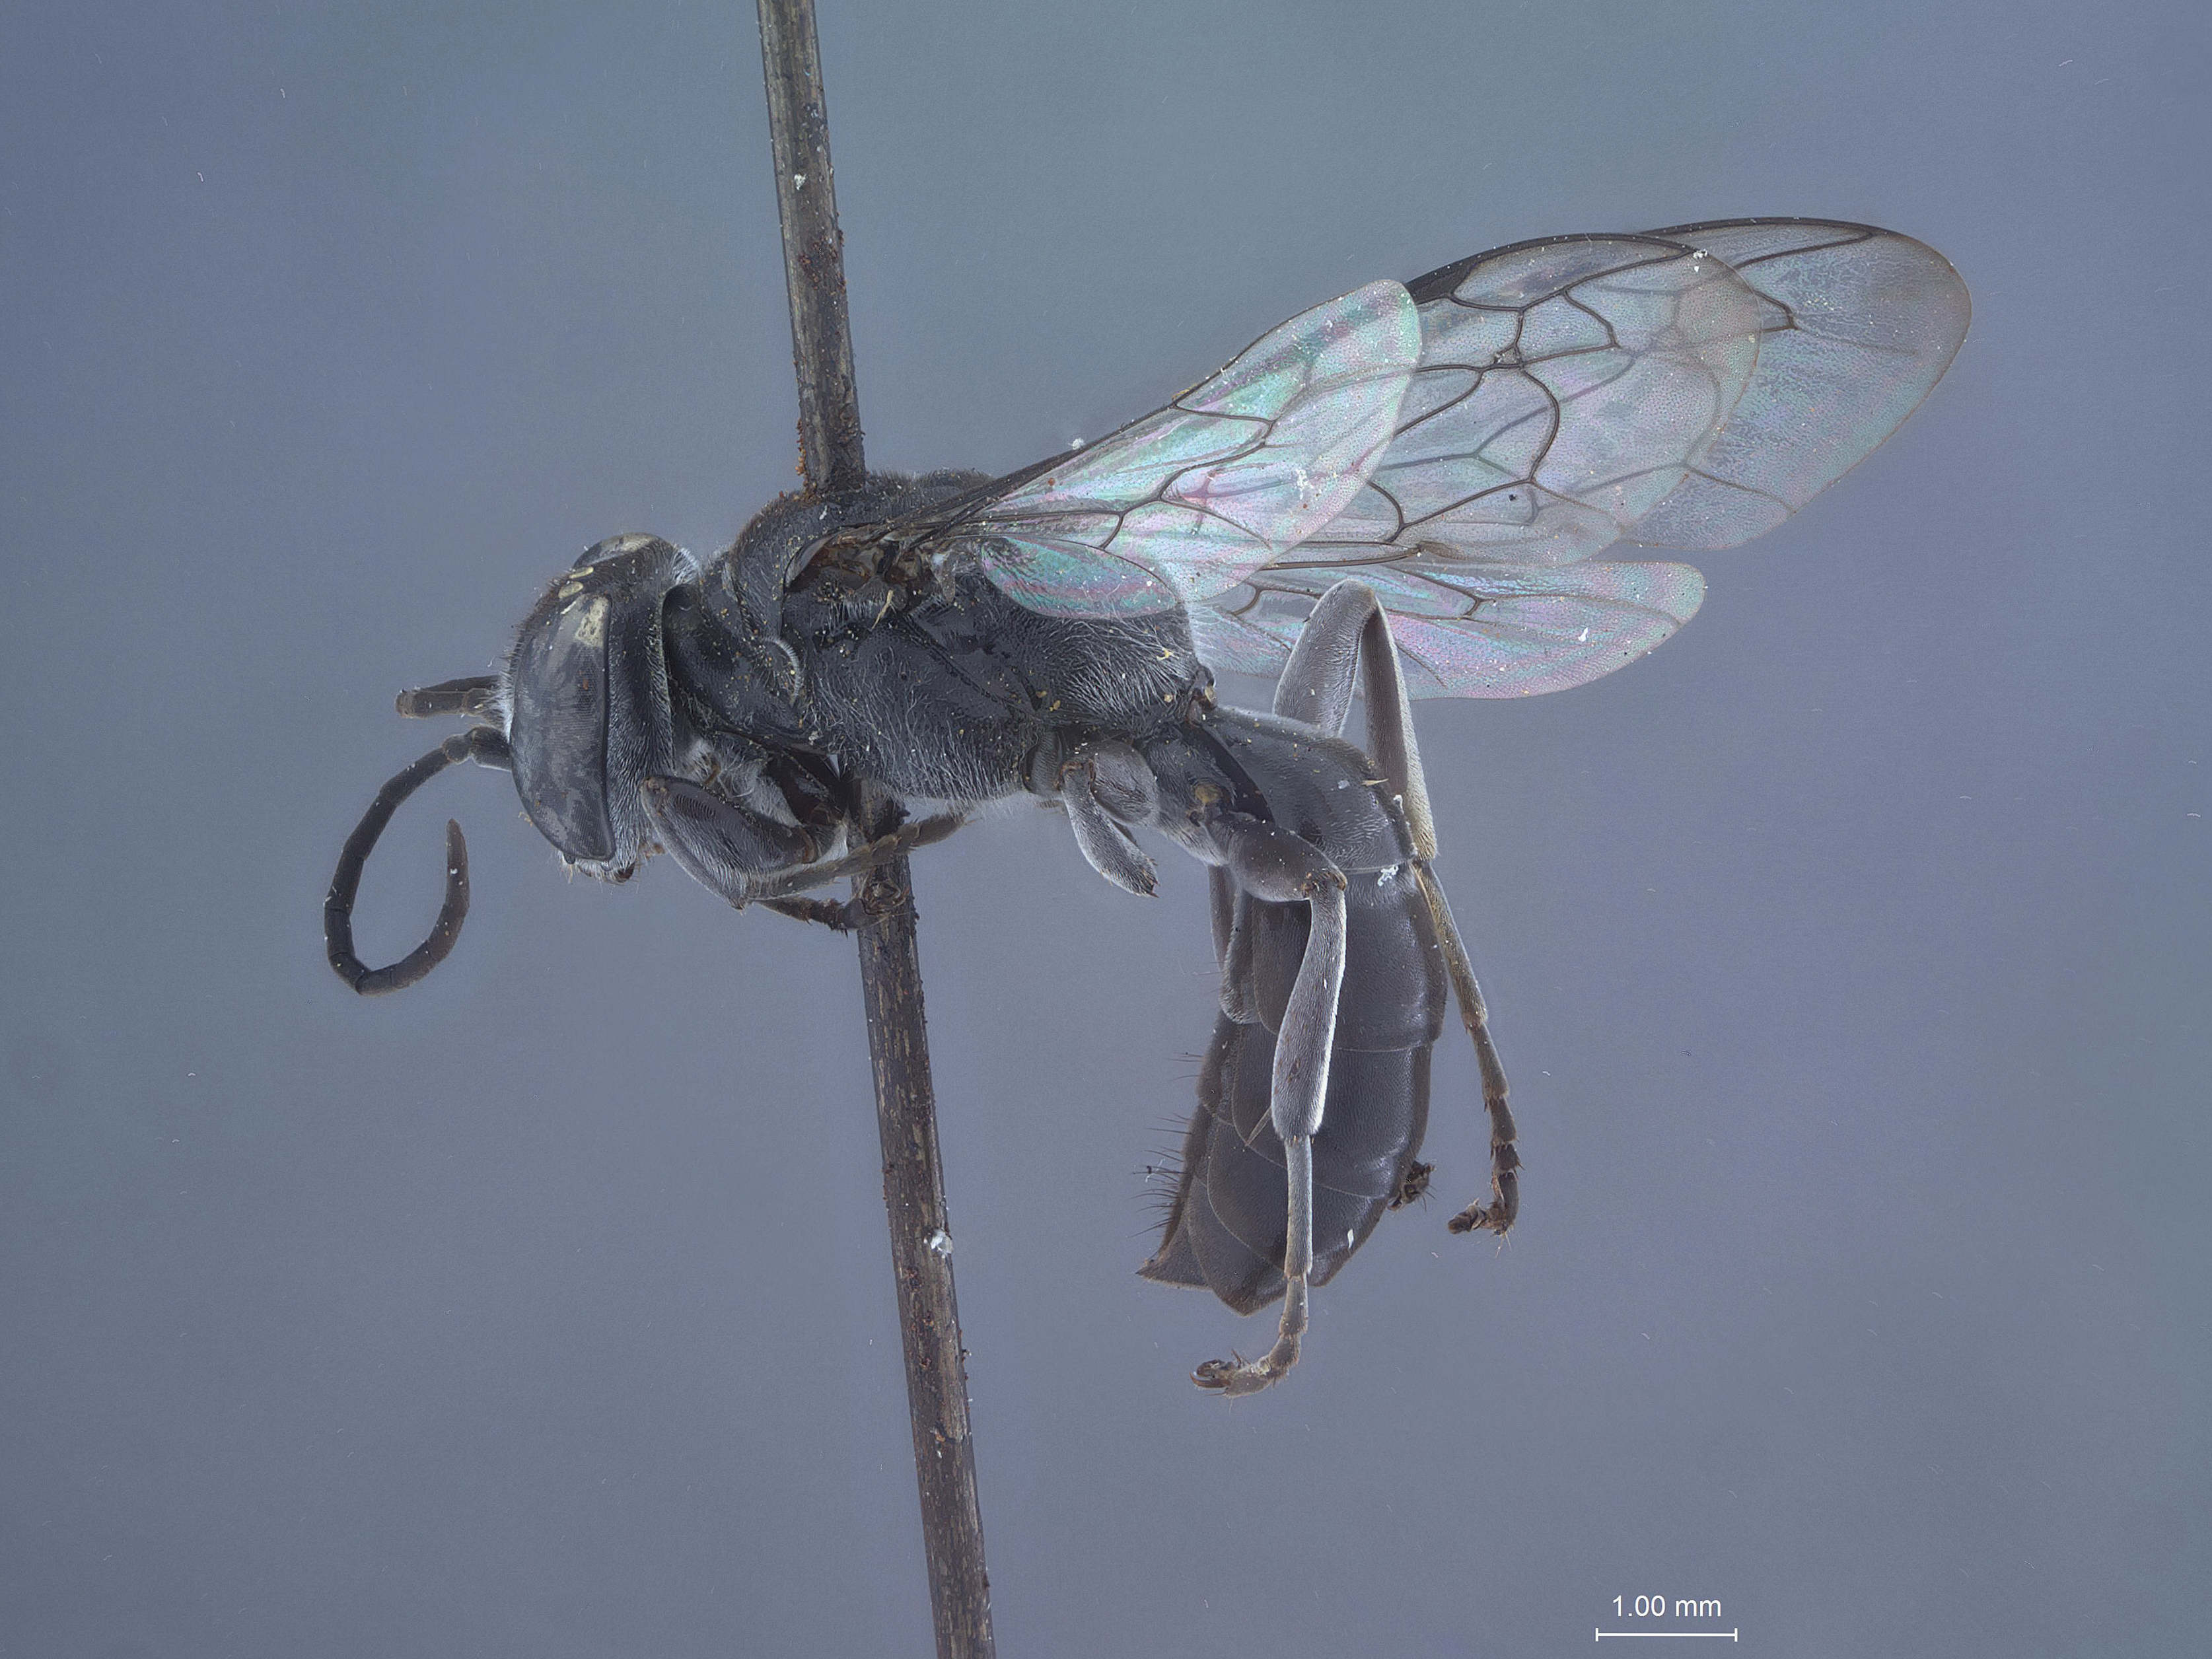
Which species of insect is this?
Pison ponape
